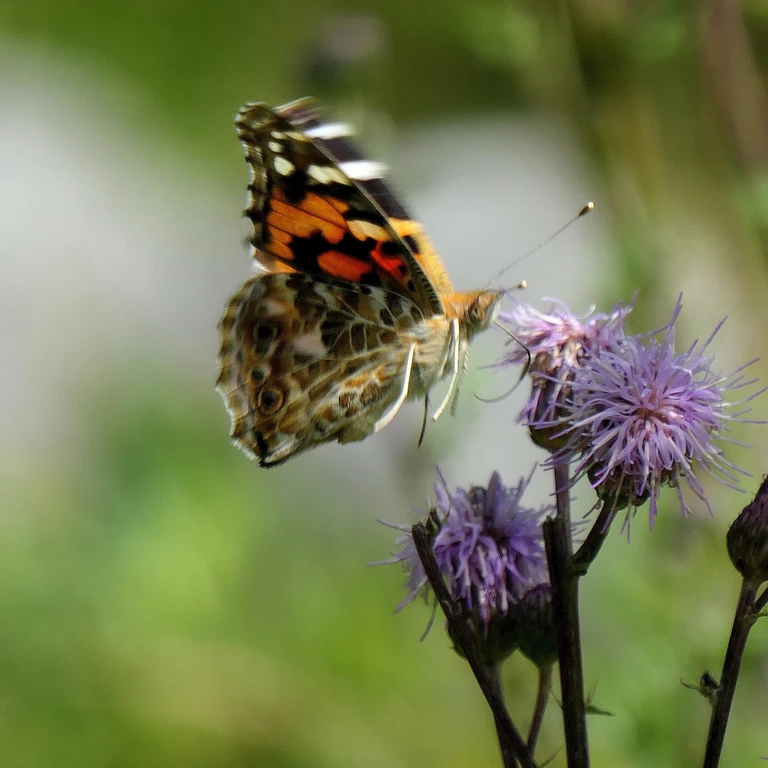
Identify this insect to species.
Vanessa cardui
